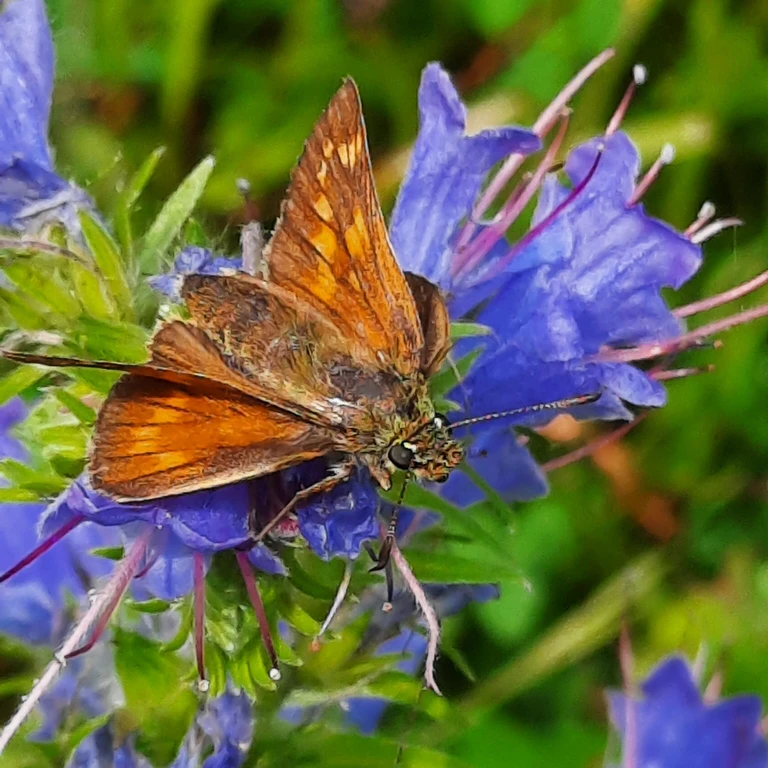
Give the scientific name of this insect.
Ochlodes sylvanus (also Ochlodes venata)
